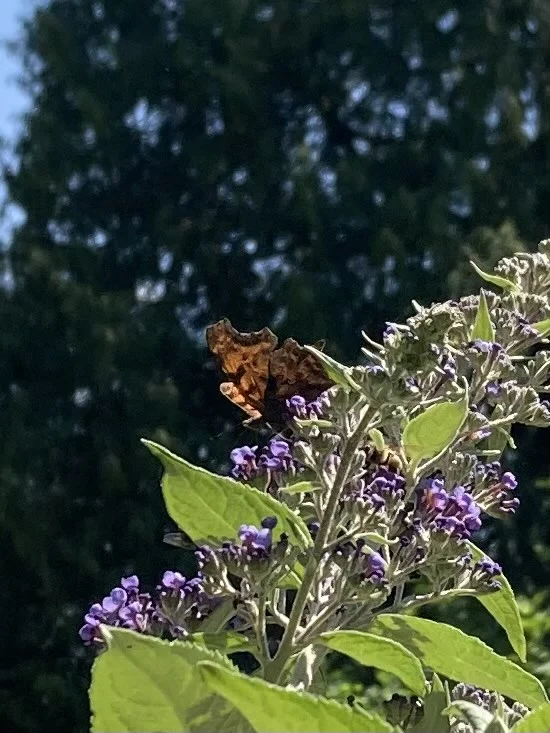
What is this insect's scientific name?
Polygonia c-album
